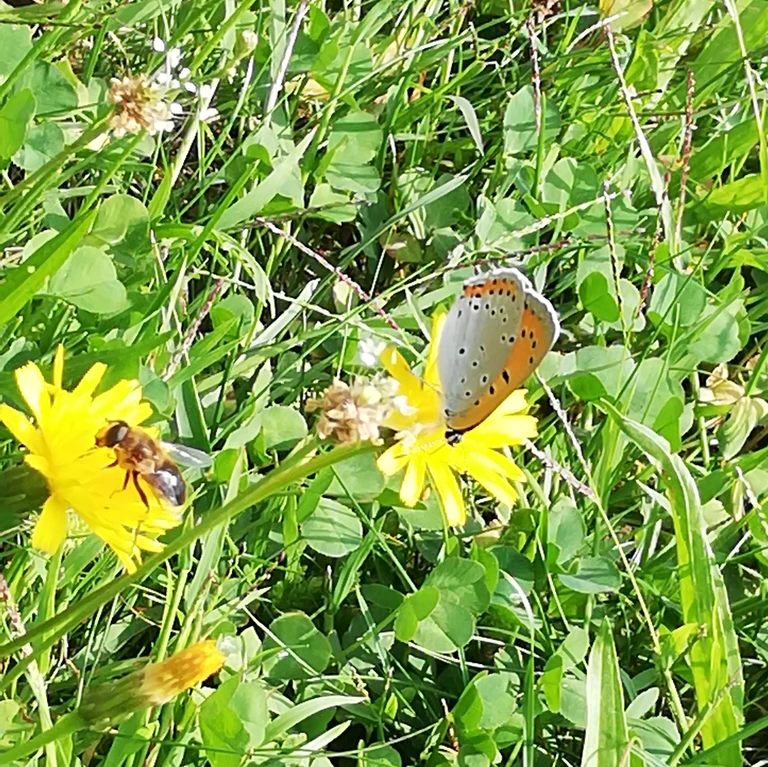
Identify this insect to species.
Lycaena dispar
